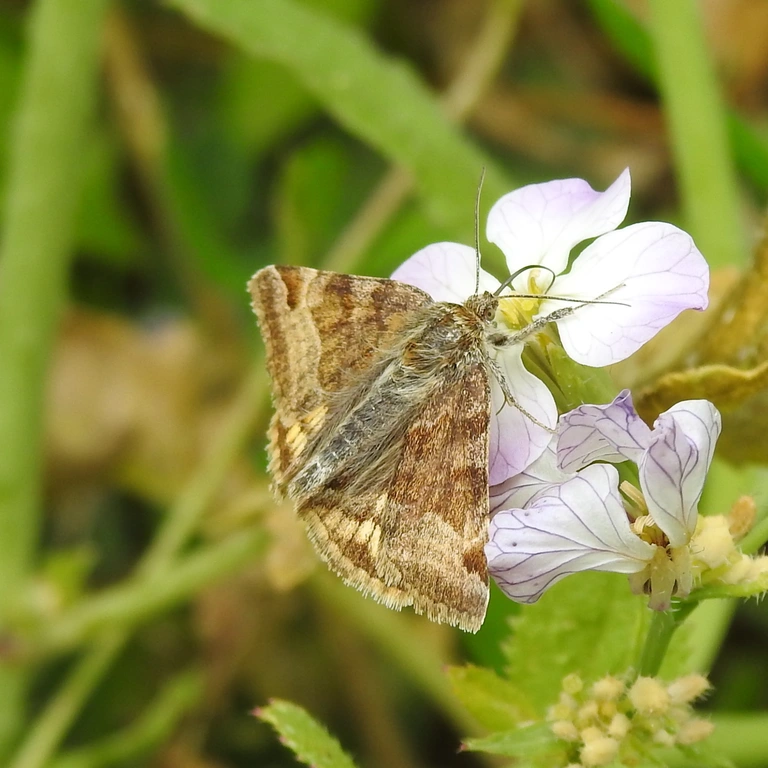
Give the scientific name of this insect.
Euclidia glyphica
